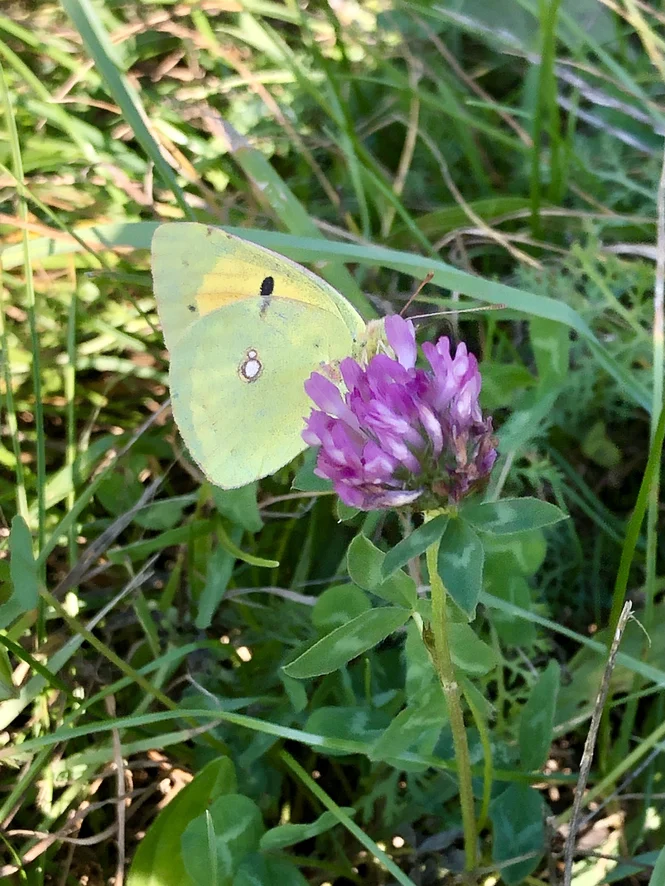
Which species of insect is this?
Colias croceus
